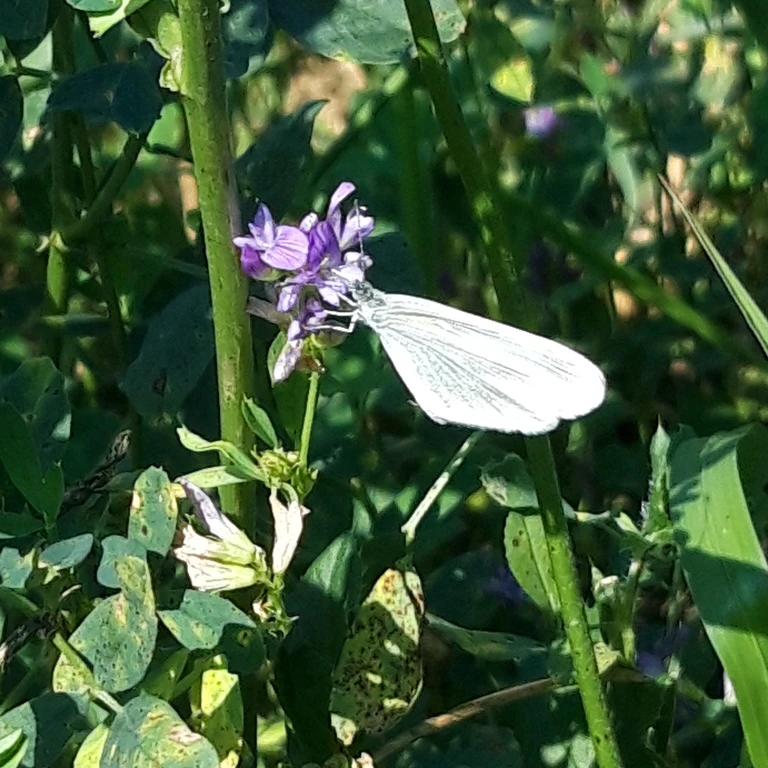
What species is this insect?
Leptidea sinapis/juvernica
